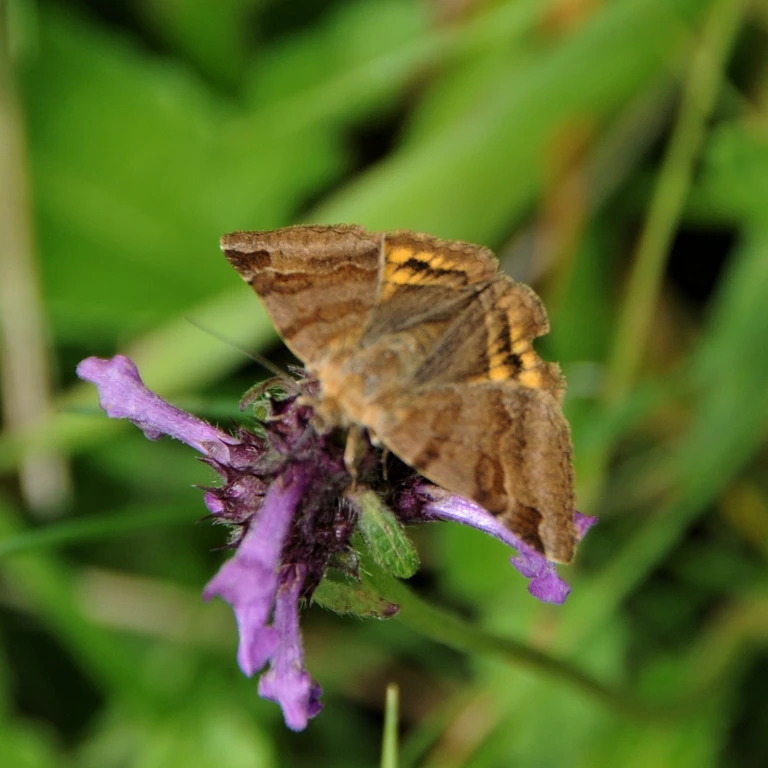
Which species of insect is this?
Euclidia glyphica
